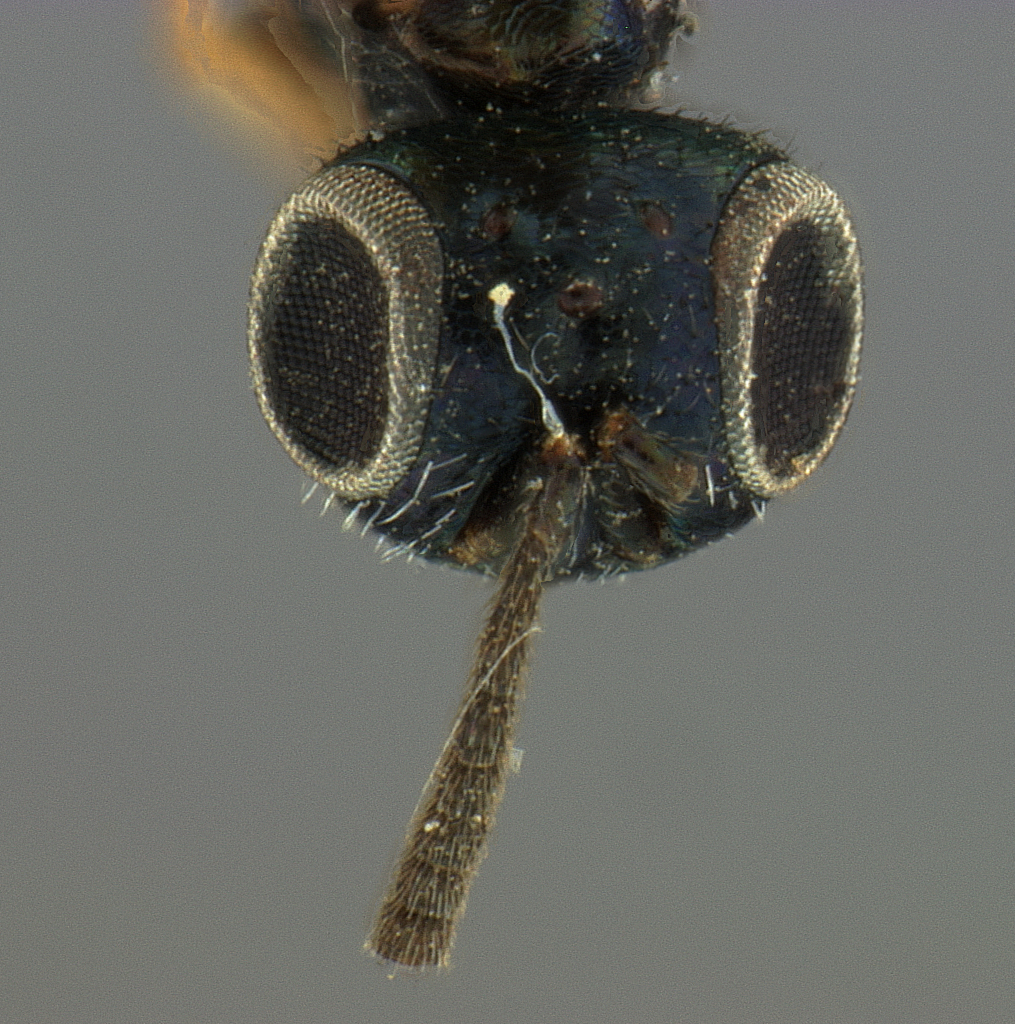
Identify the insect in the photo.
Eupelmus rosae
